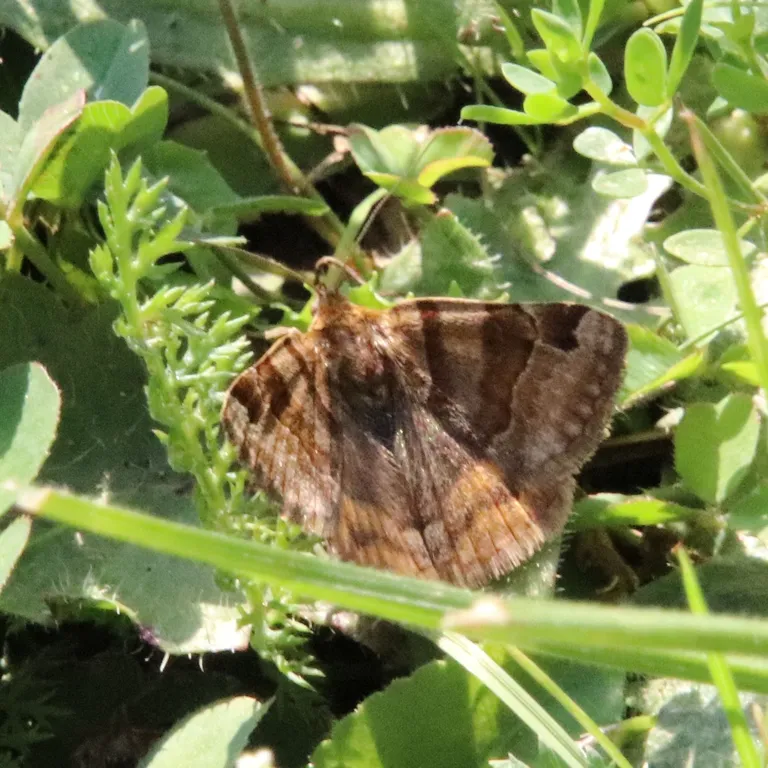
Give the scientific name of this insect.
Euclidia glyphica
